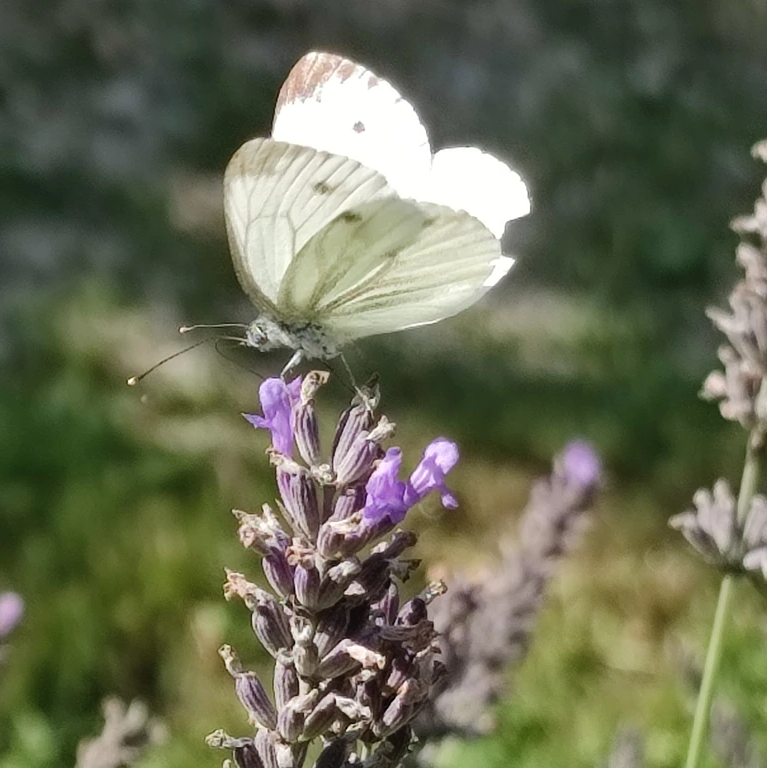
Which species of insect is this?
Pieris napi
